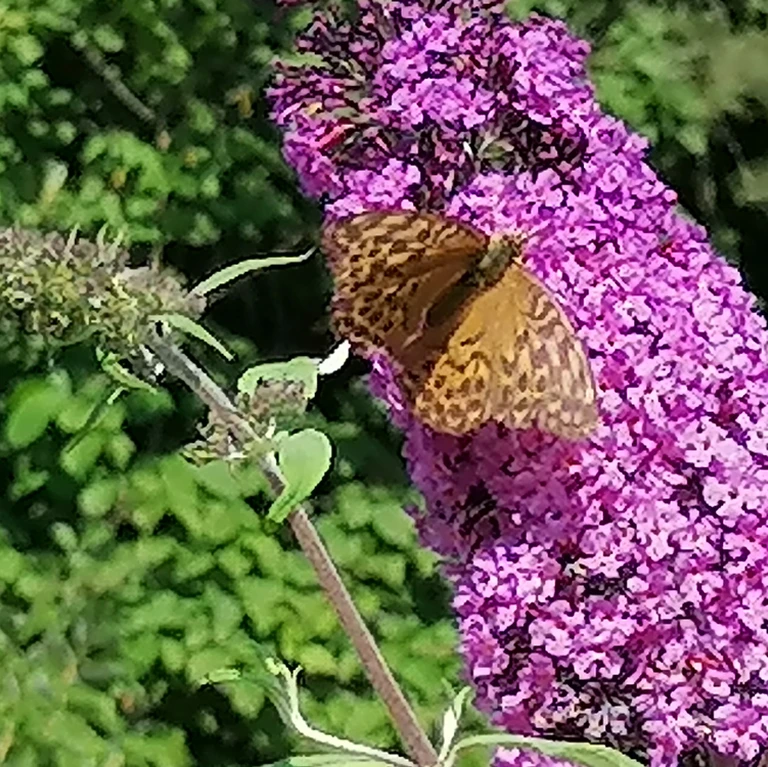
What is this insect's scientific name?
Argynnis paphia
